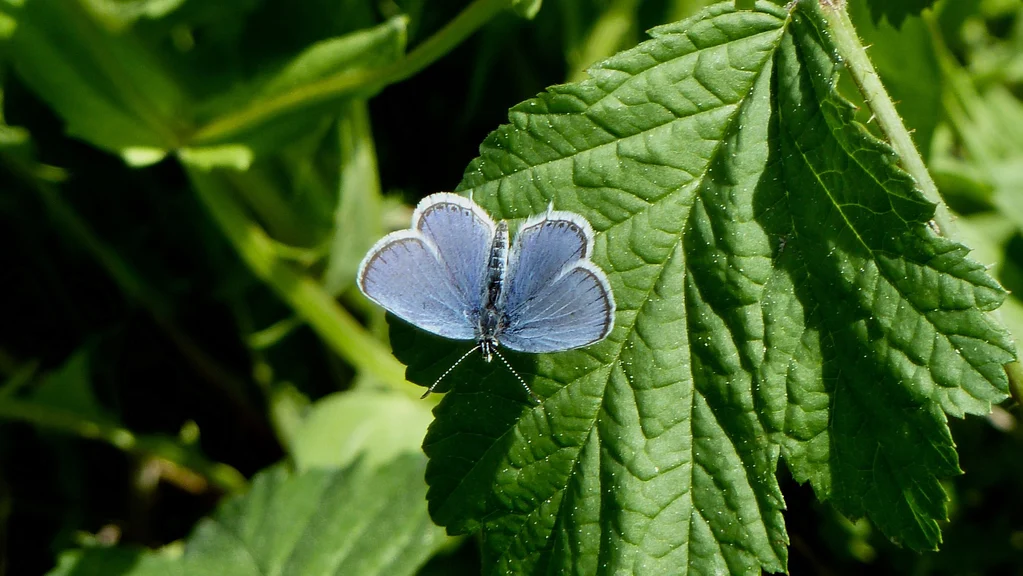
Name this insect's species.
Cupido argiades (also Elkalyce argiades)
